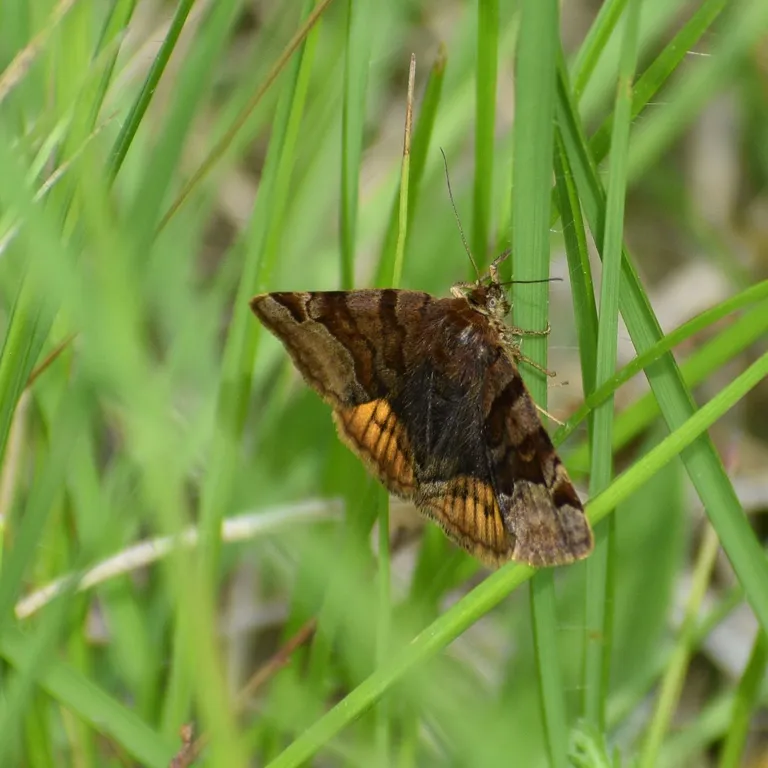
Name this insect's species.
Euclidia glyphica
